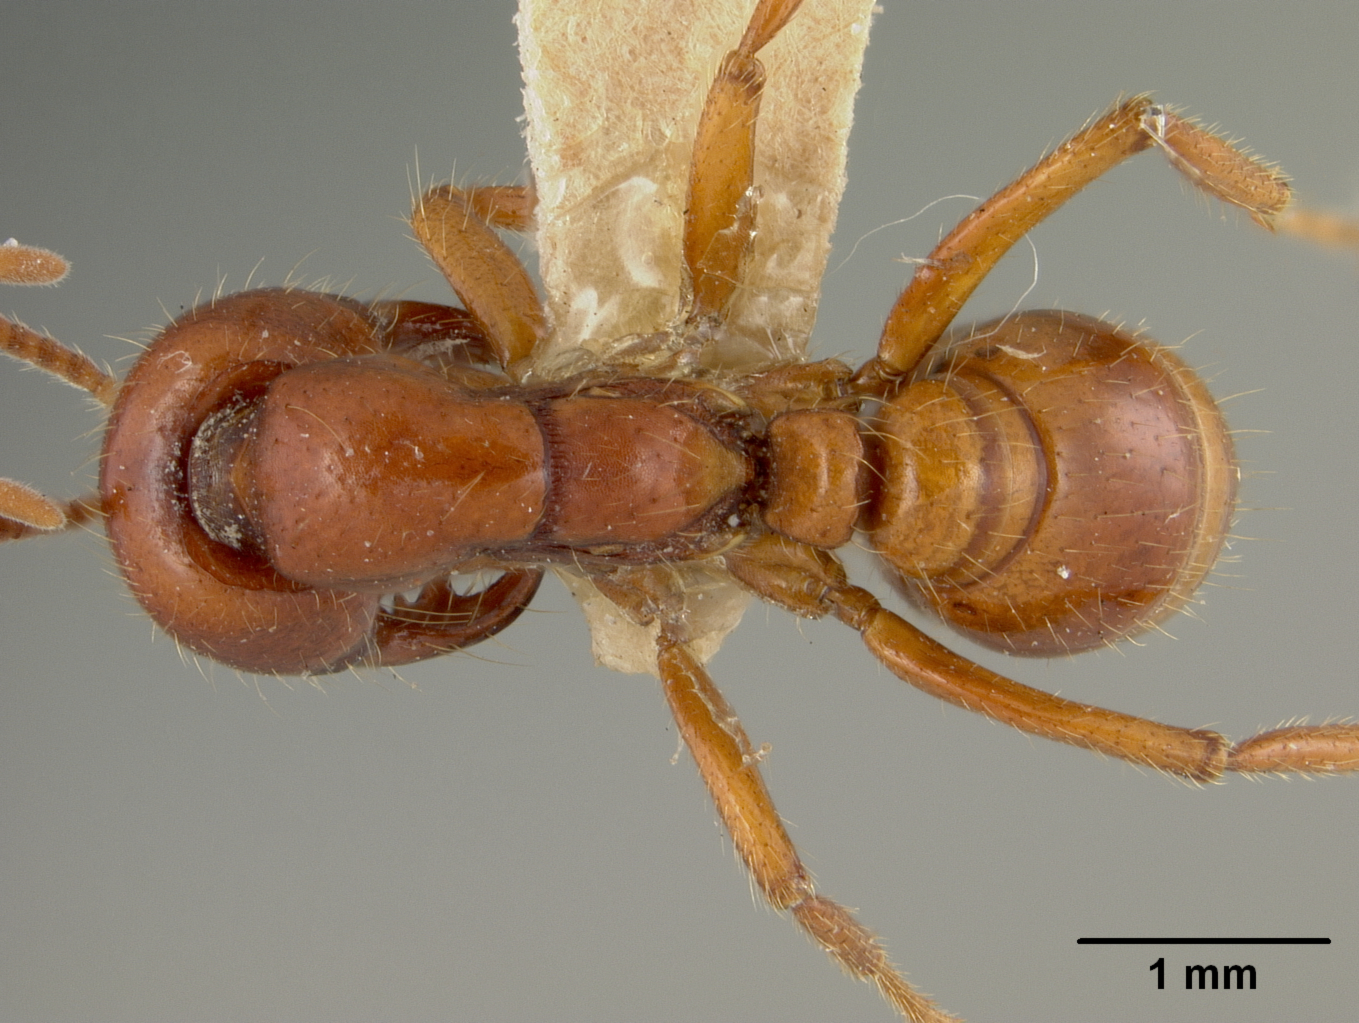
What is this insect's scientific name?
Cheliomyrmex megalonyx
